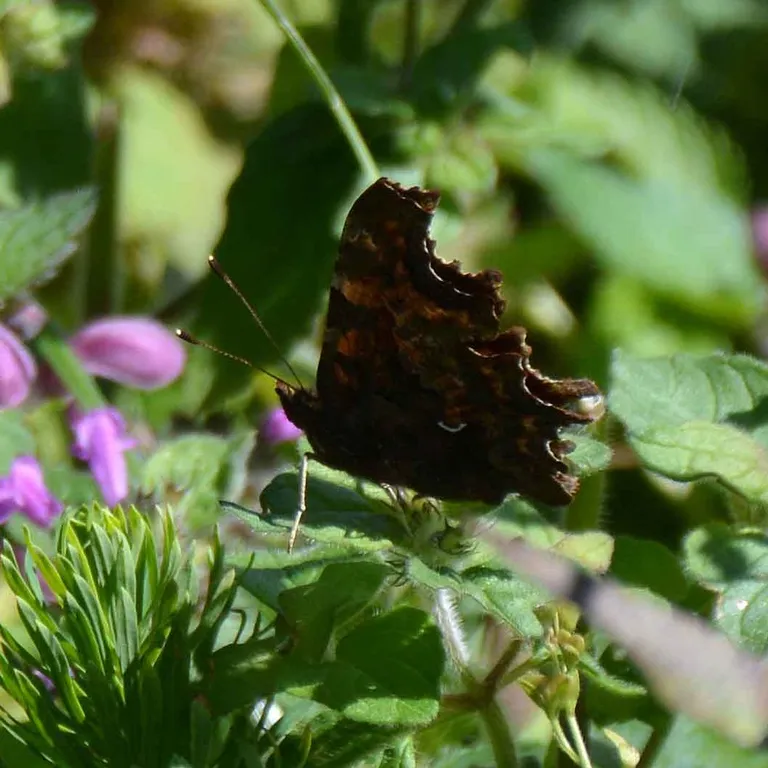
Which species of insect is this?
Polygonia c-album
